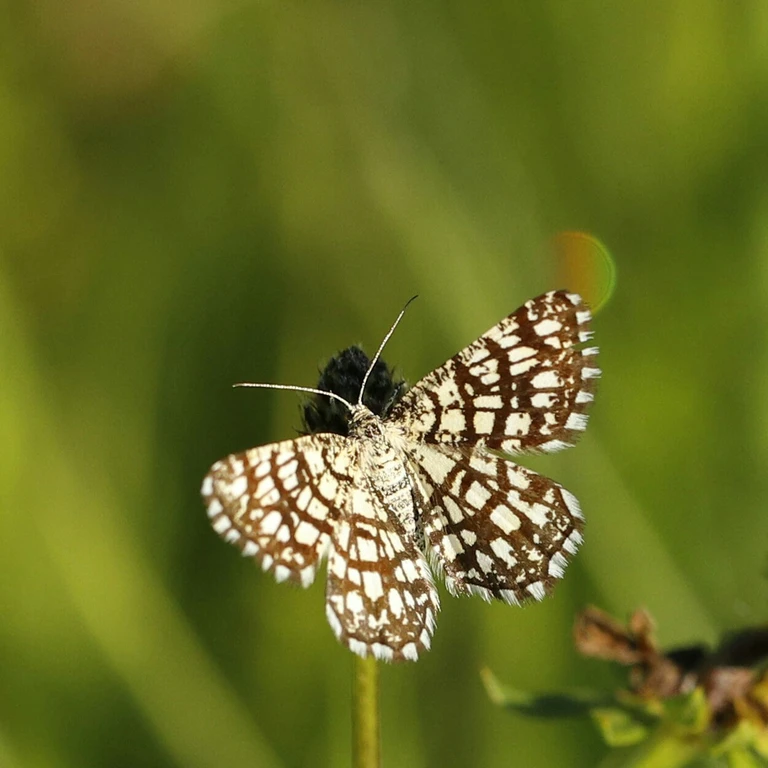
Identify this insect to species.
Chiasmia clathrata
